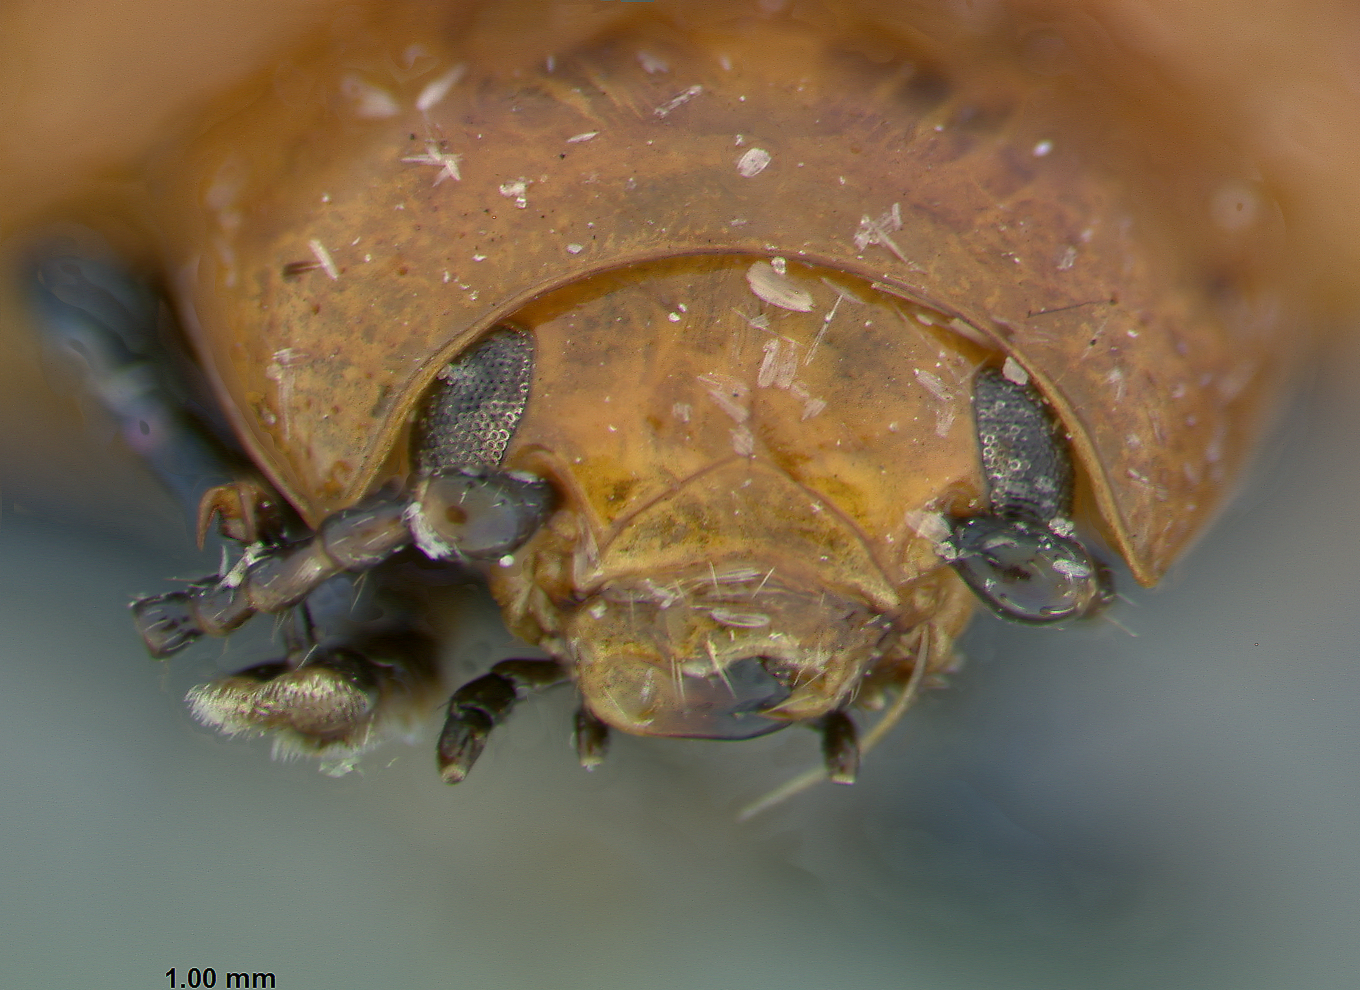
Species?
Phaedon barberi
